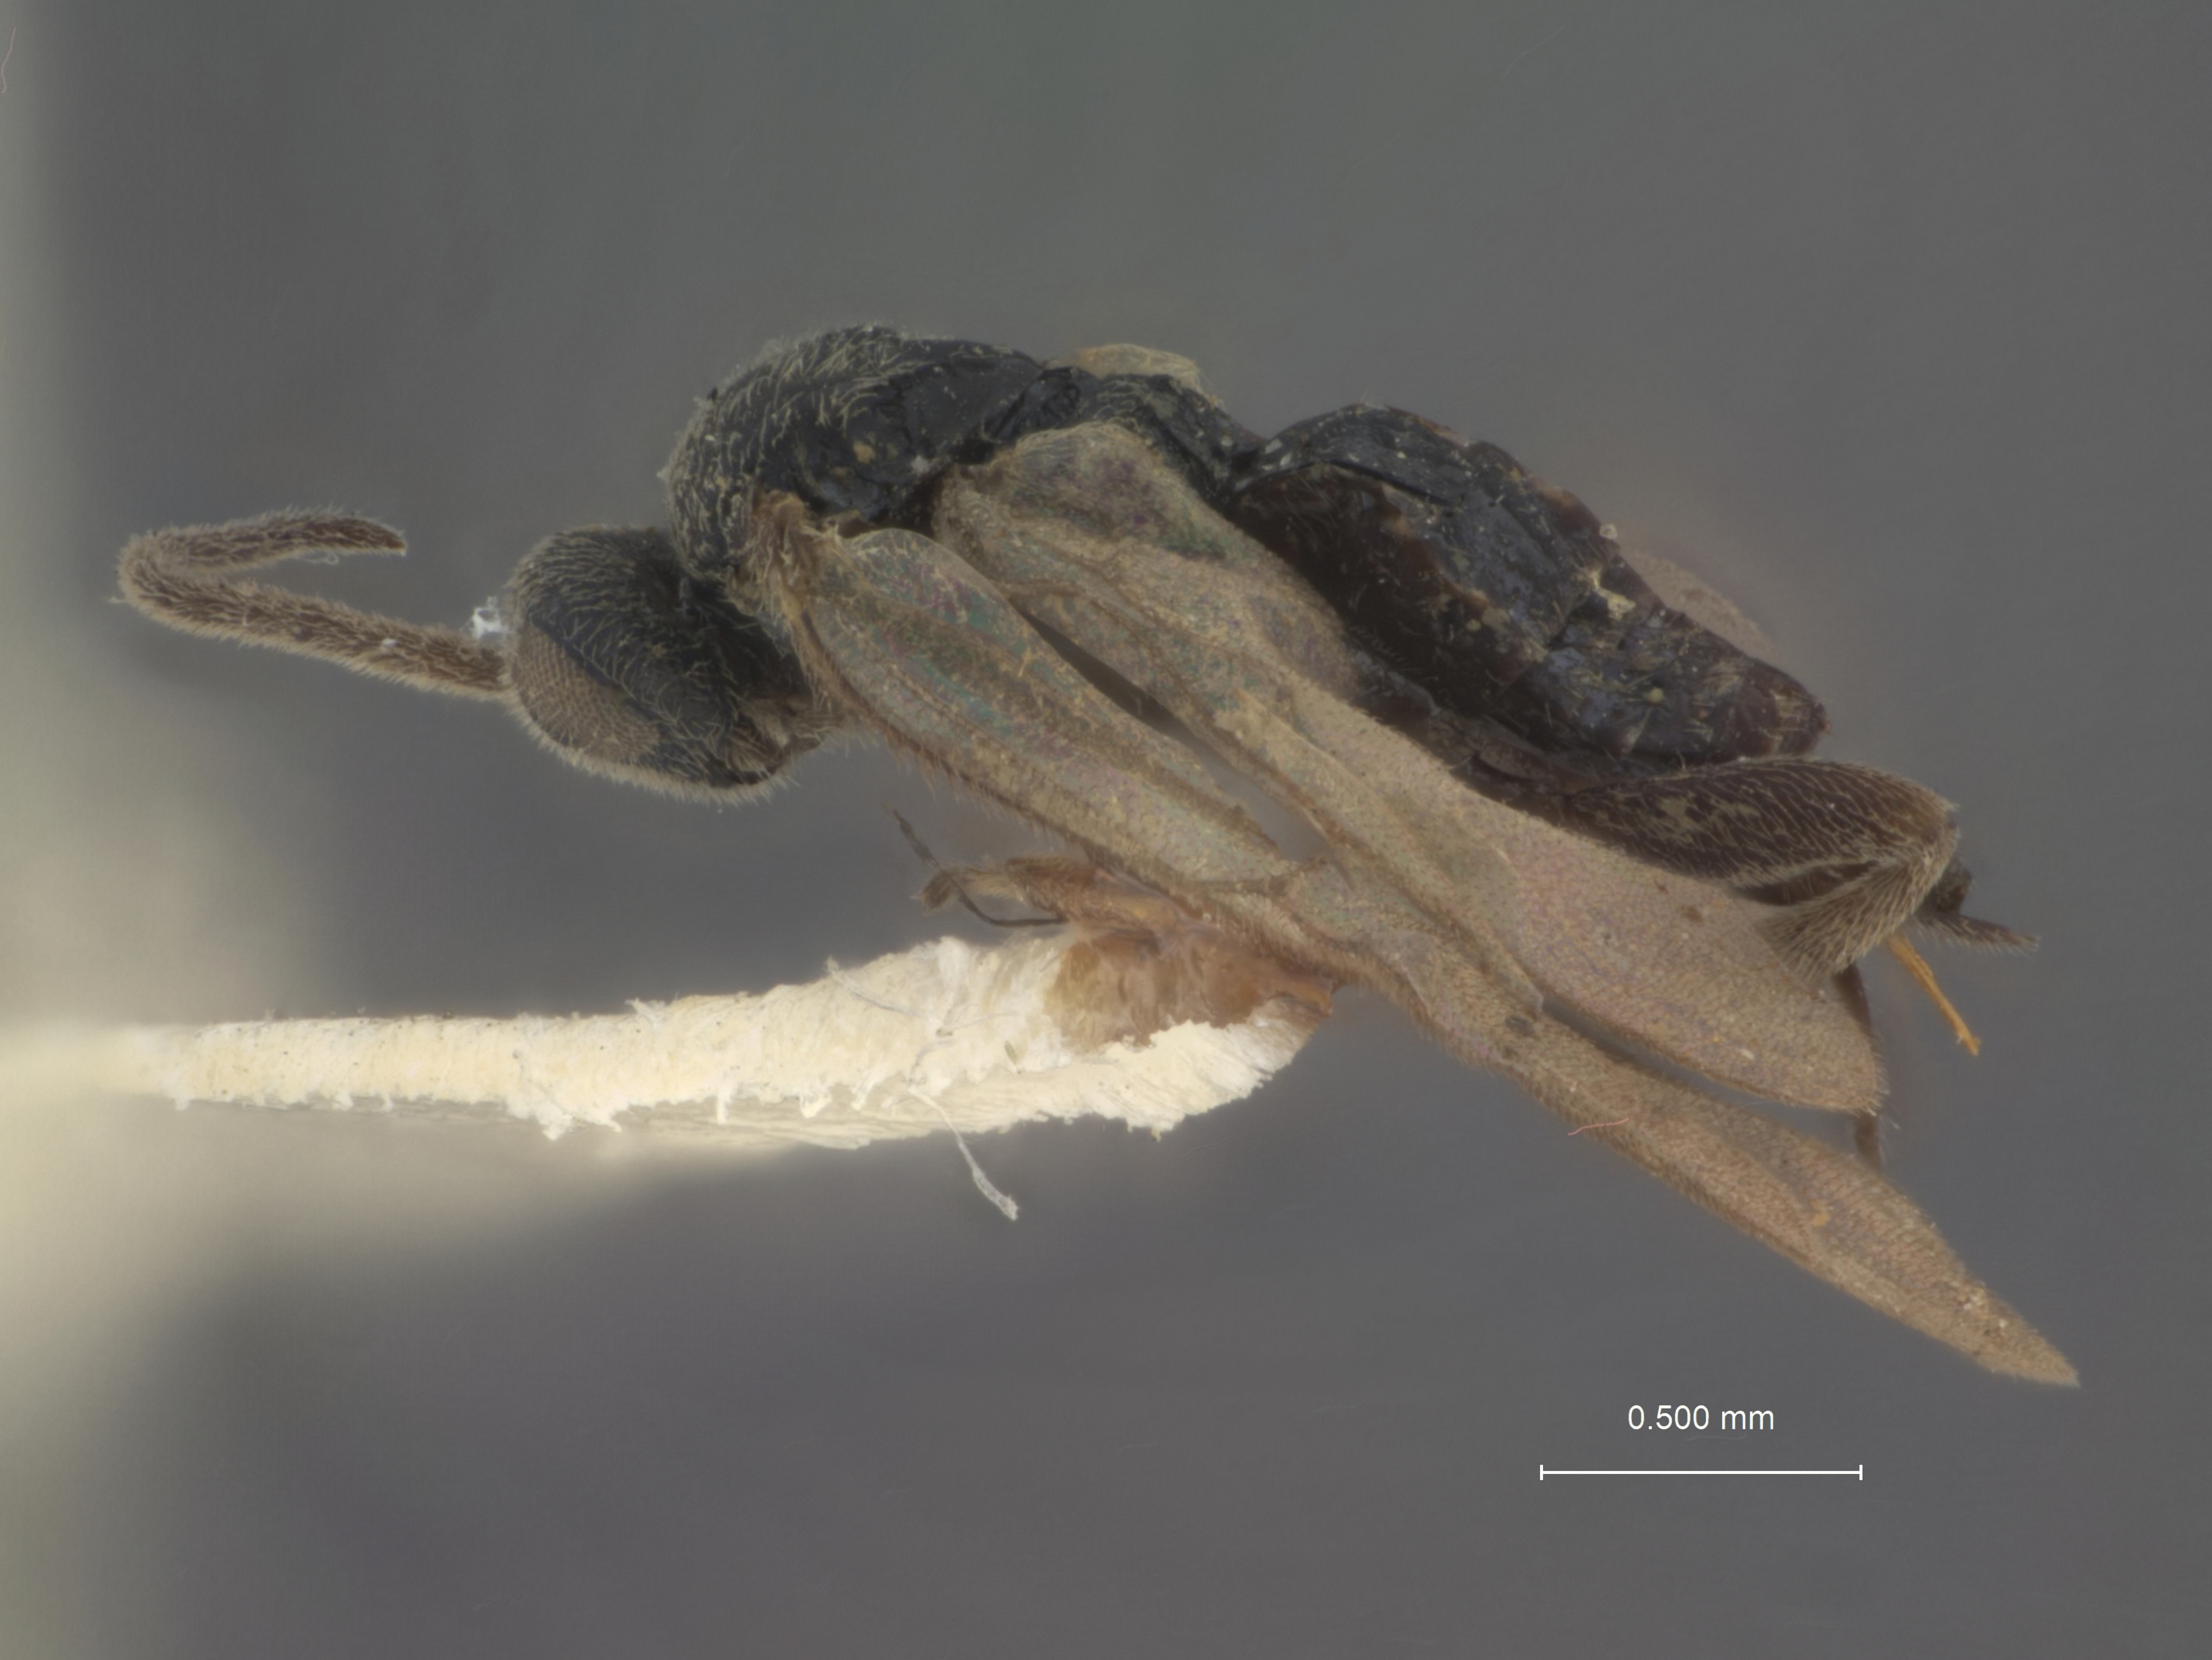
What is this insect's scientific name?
Apanteles hidaridis
